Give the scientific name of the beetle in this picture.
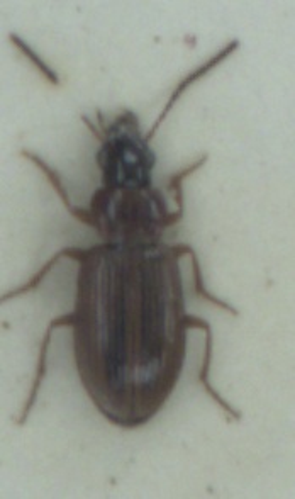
Dicheirotrichus placidus
